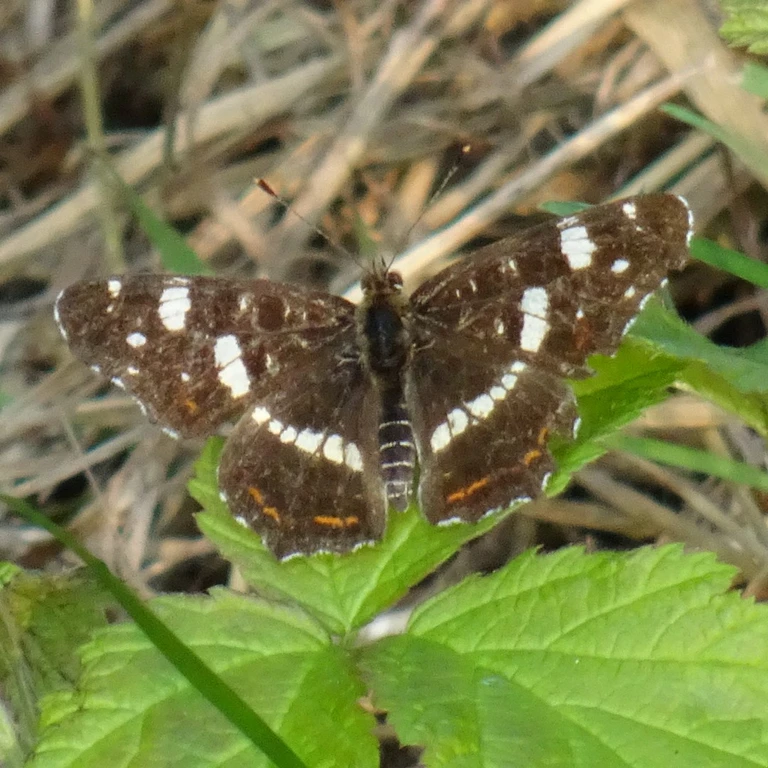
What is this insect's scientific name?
Araschnia levana
